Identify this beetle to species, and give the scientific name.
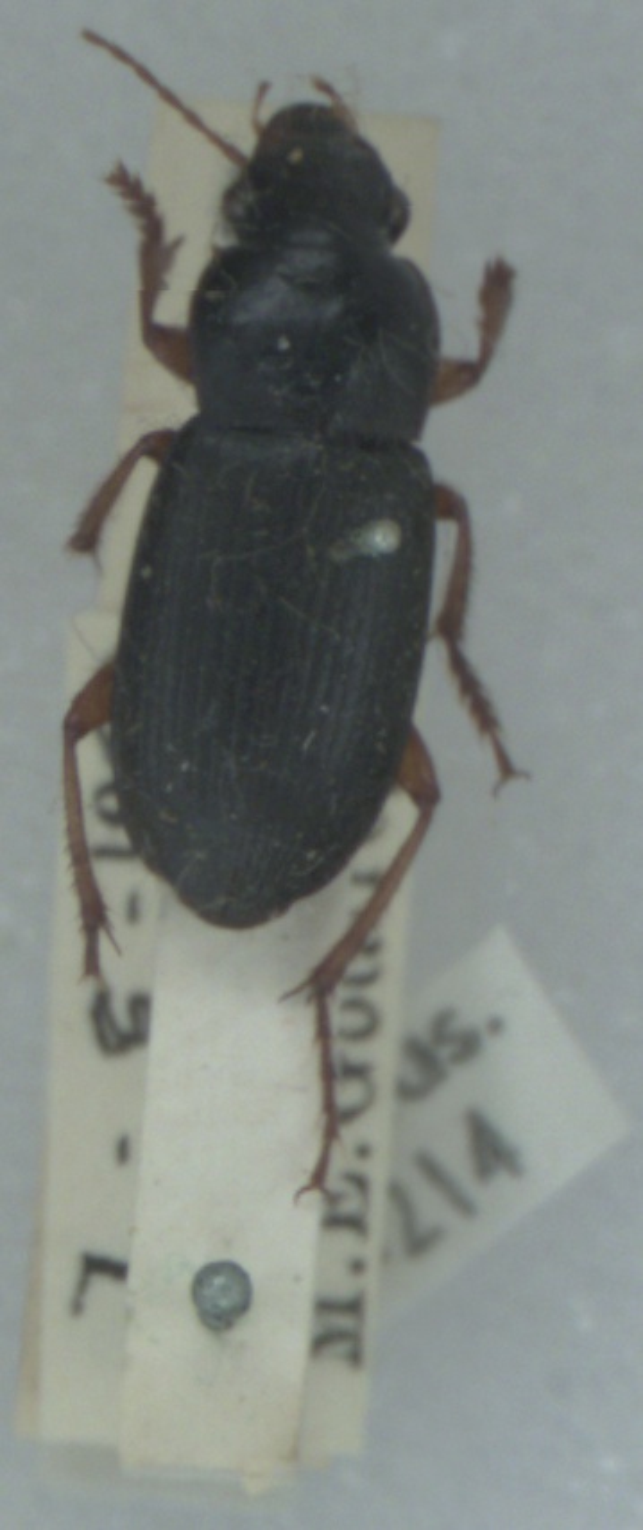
Harpalus rufipes
